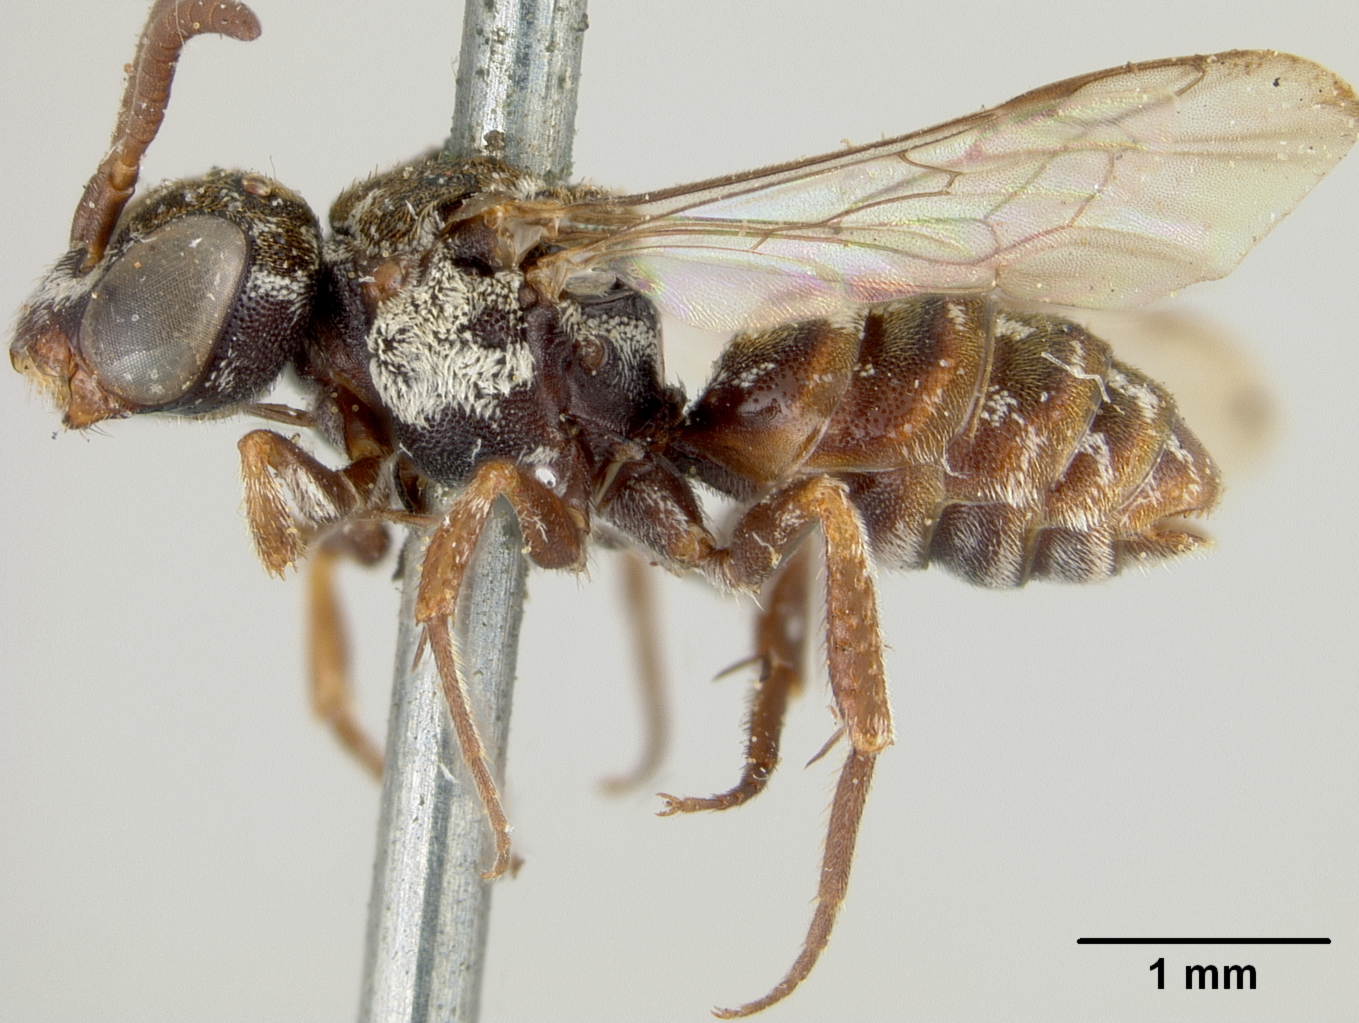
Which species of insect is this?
Neopasites robertsoni
